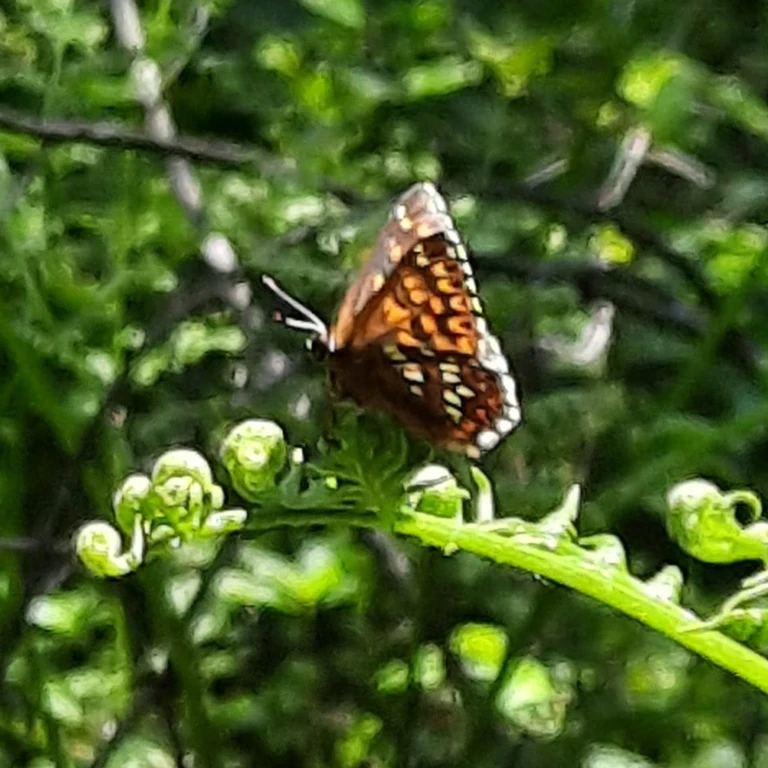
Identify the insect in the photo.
Hamearis lucina
